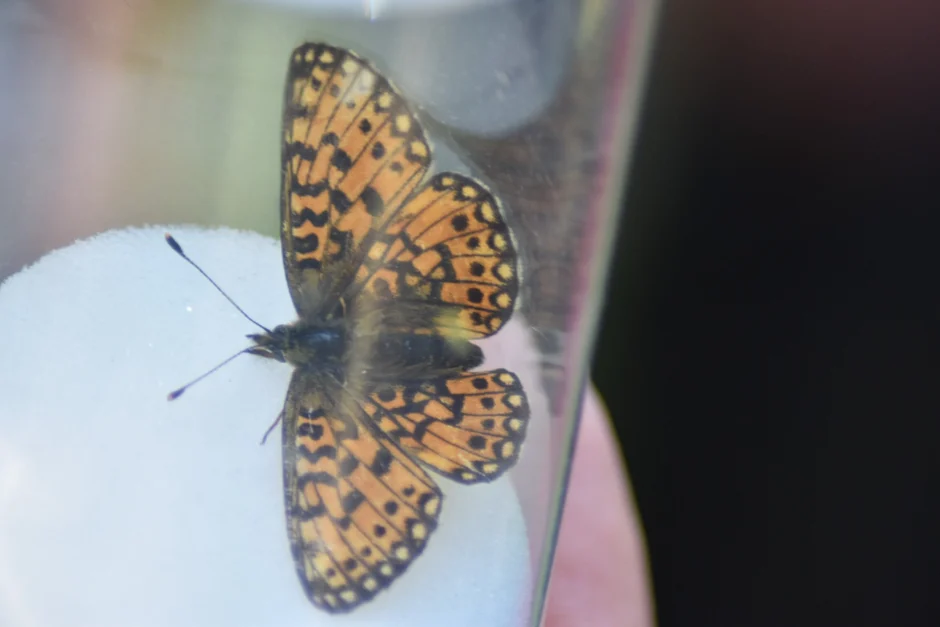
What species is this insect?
Boloria selene
